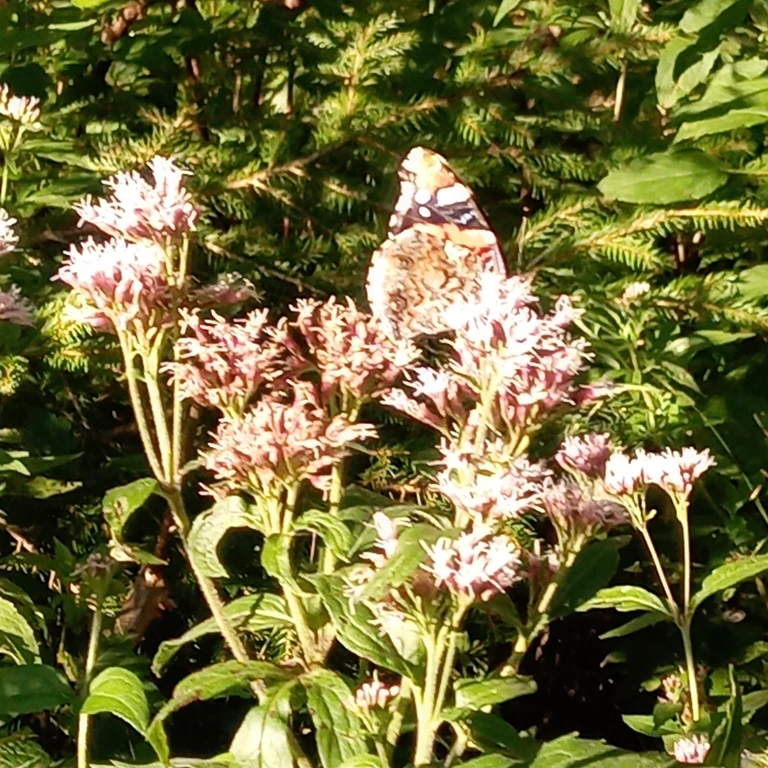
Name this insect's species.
Vanessa atalanta
